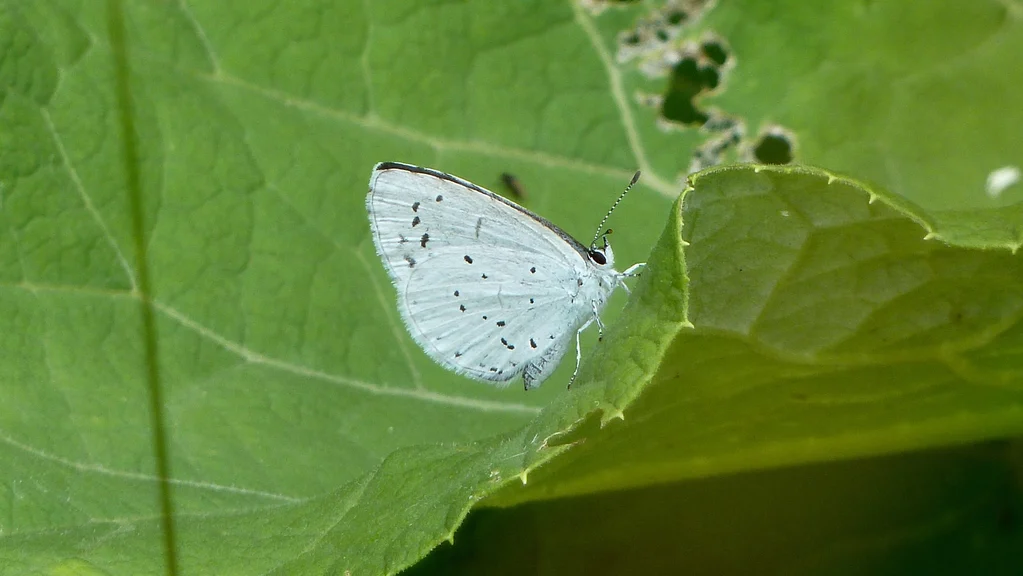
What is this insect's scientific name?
Celastrina argiolus
